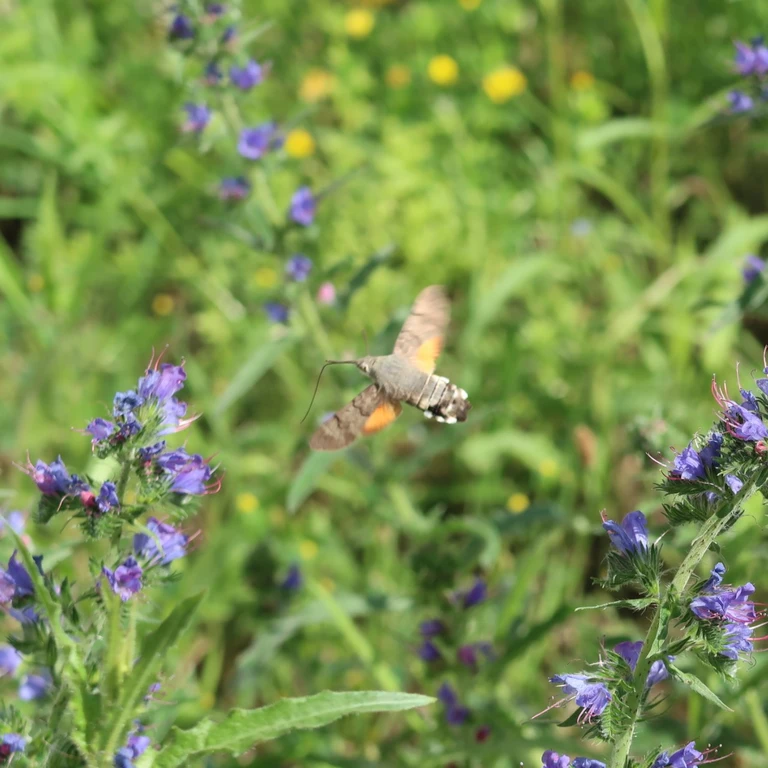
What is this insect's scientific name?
Macroglossum stellatarum
